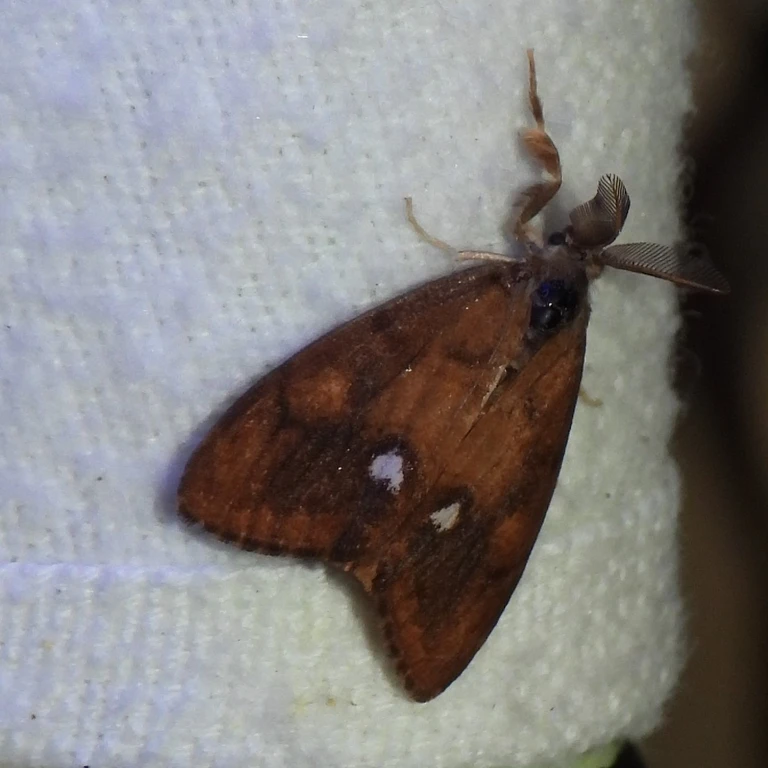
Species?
Orgyia antiqua
